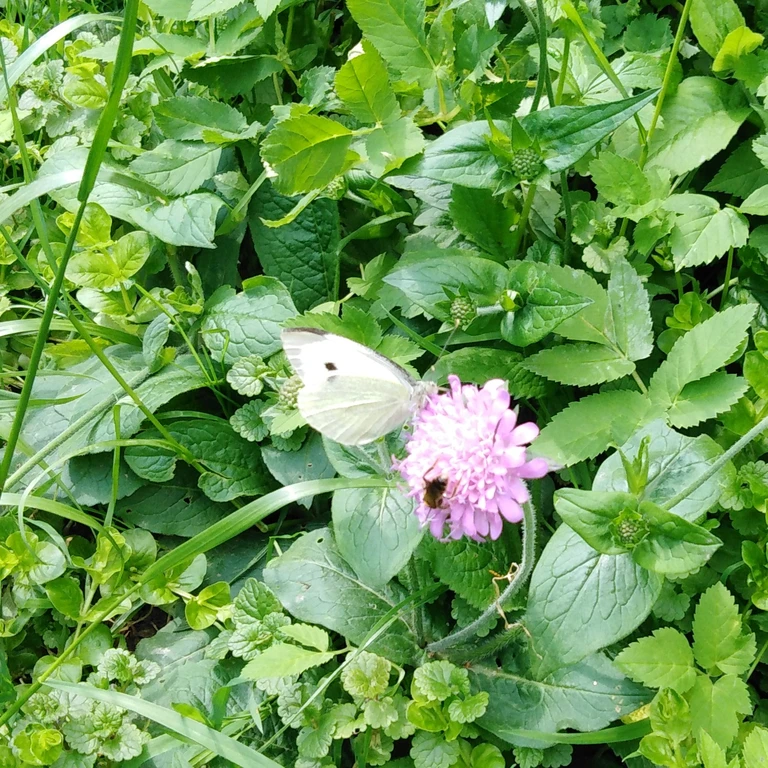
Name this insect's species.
Pieris brassicae
